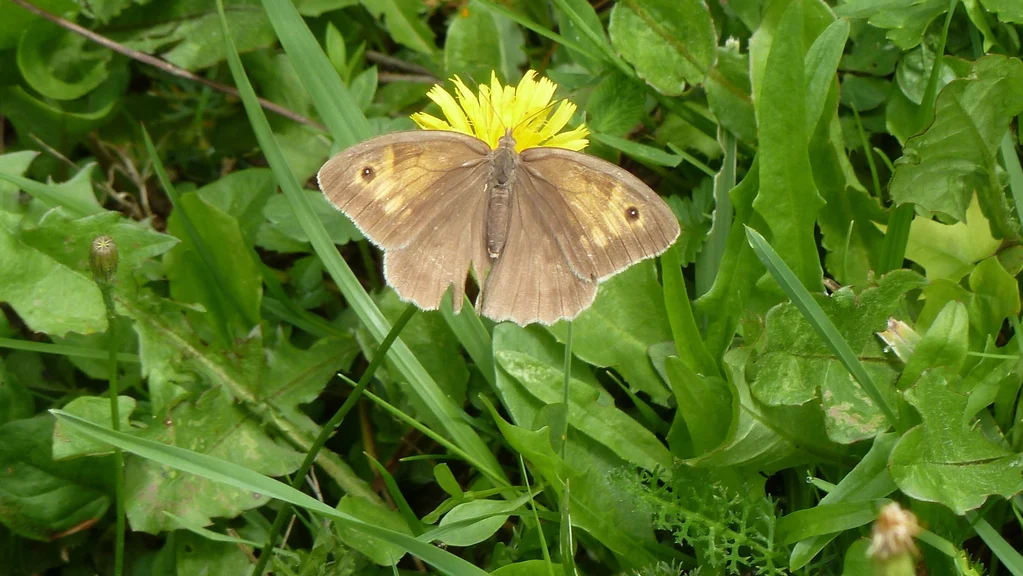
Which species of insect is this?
Maniola jurtina
